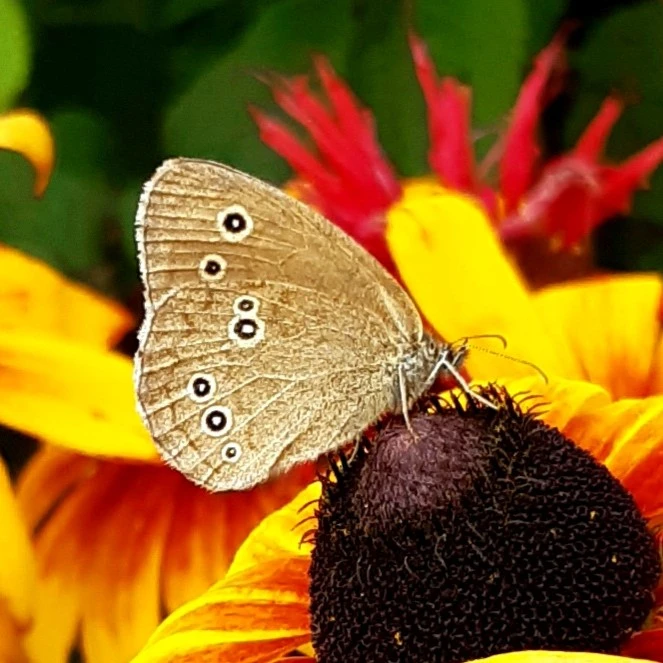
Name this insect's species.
Aphantopus hyperantus
